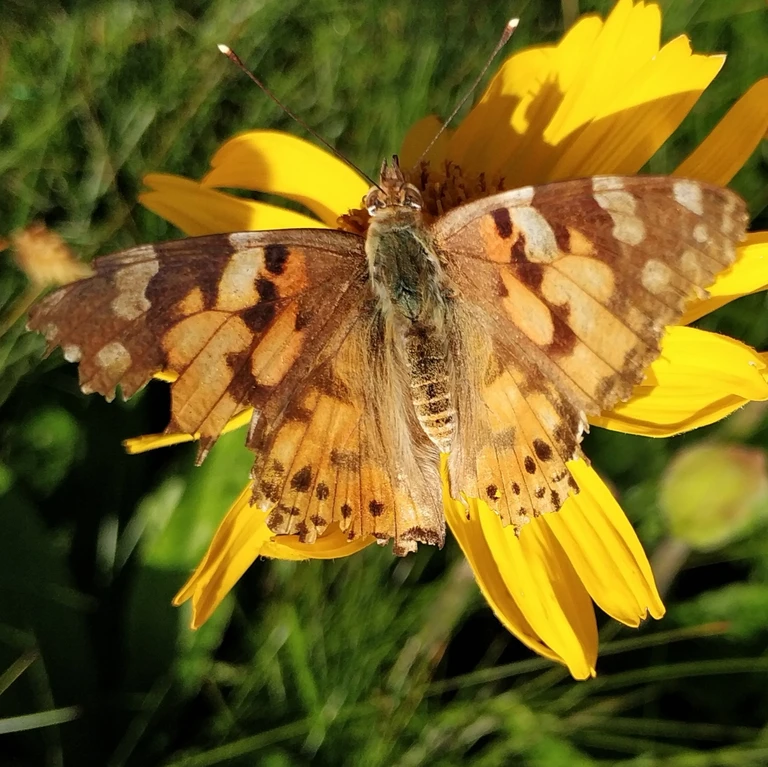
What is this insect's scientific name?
Vanessa cardui
